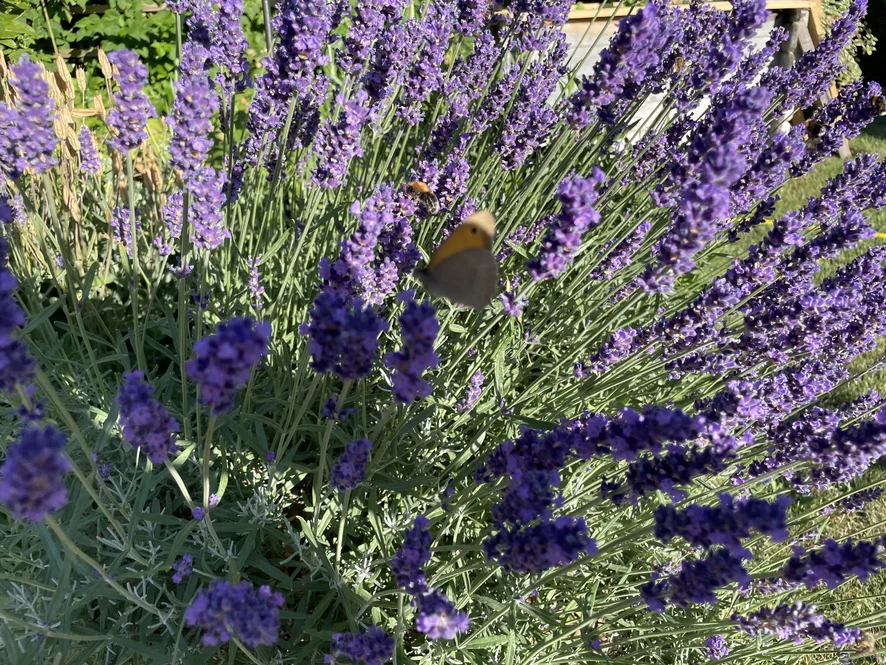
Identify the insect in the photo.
Maniola jurtina
